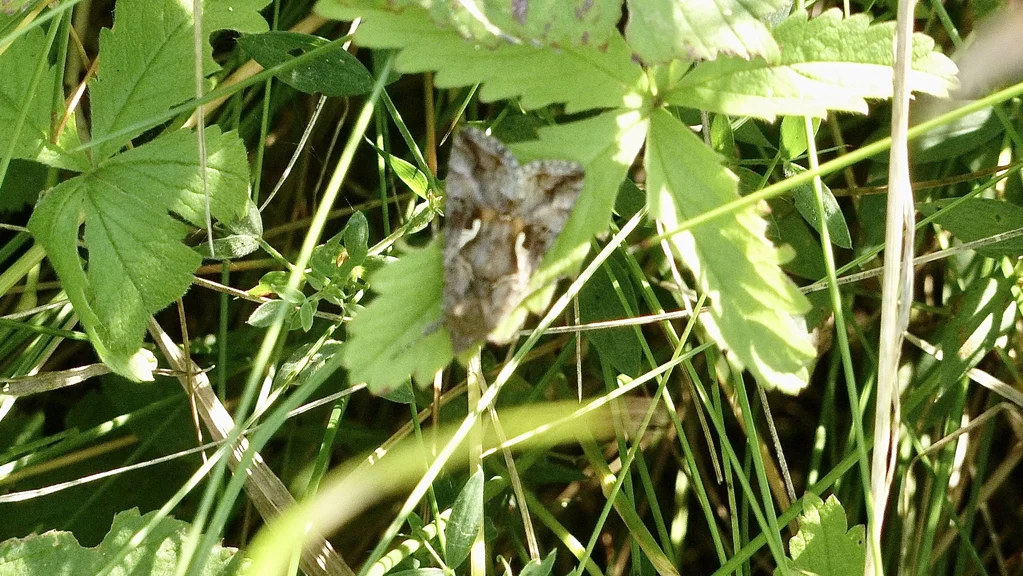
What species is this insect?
Autographa gamma
